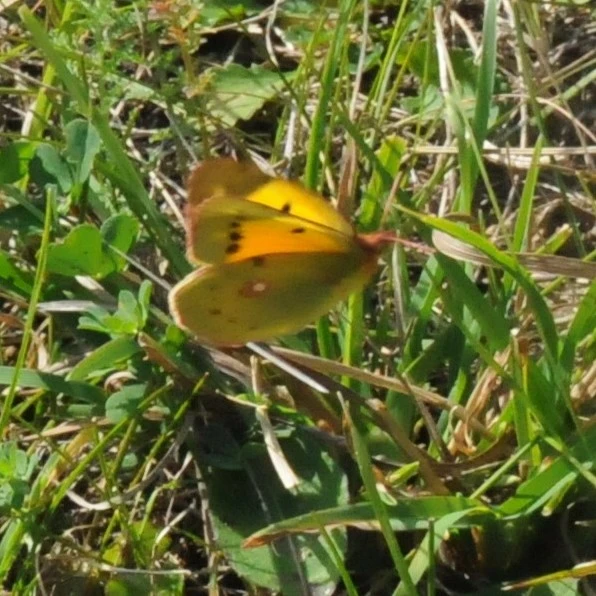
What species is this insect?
Colias croceus
